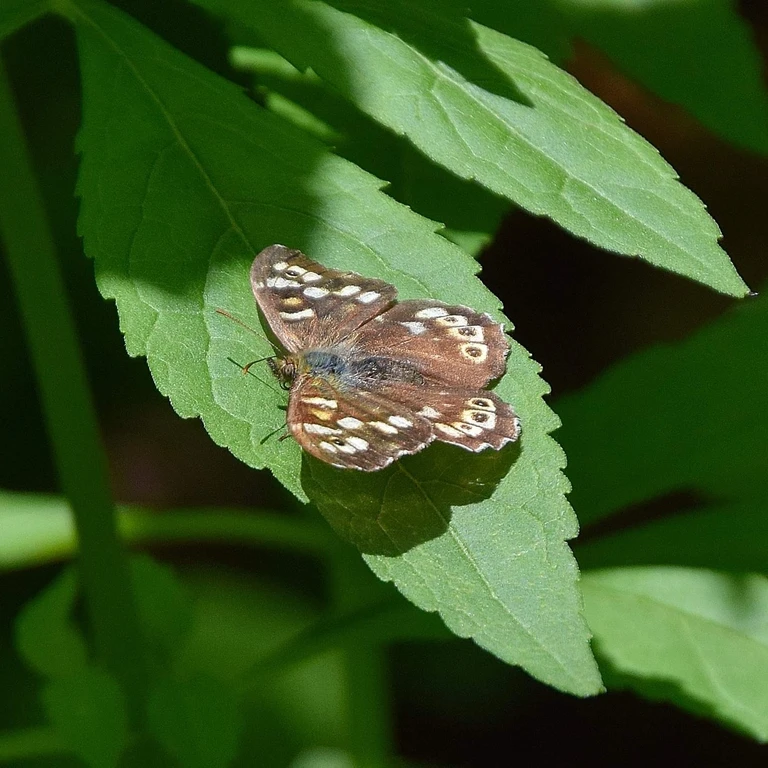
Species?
Pararge aegeria
